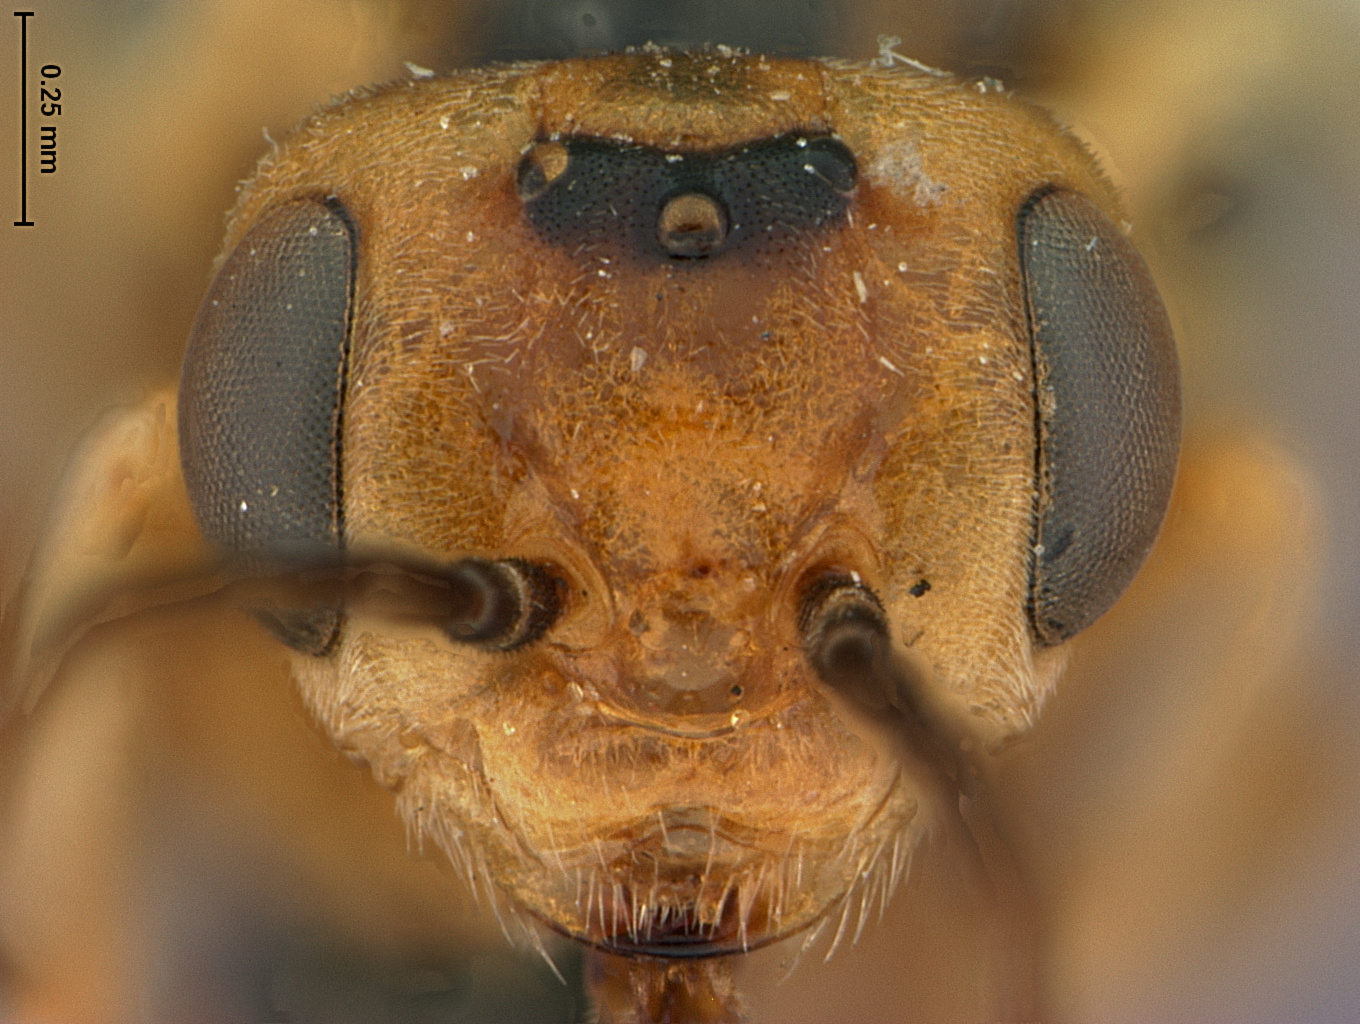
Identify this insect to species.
Hoplocampa occidentalis
